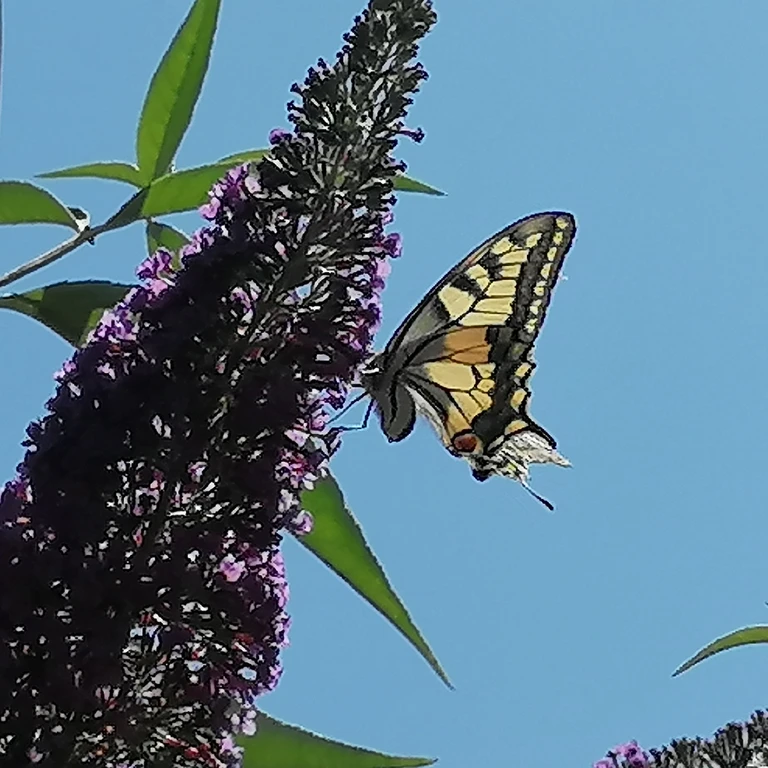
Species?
Papilio machaon
